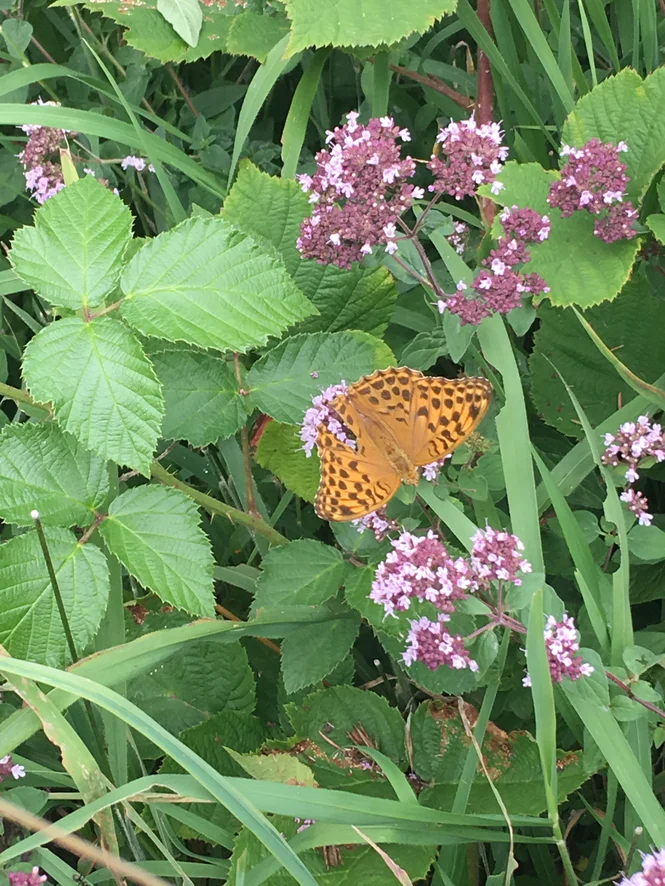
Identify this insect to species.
Argynnis paphia
